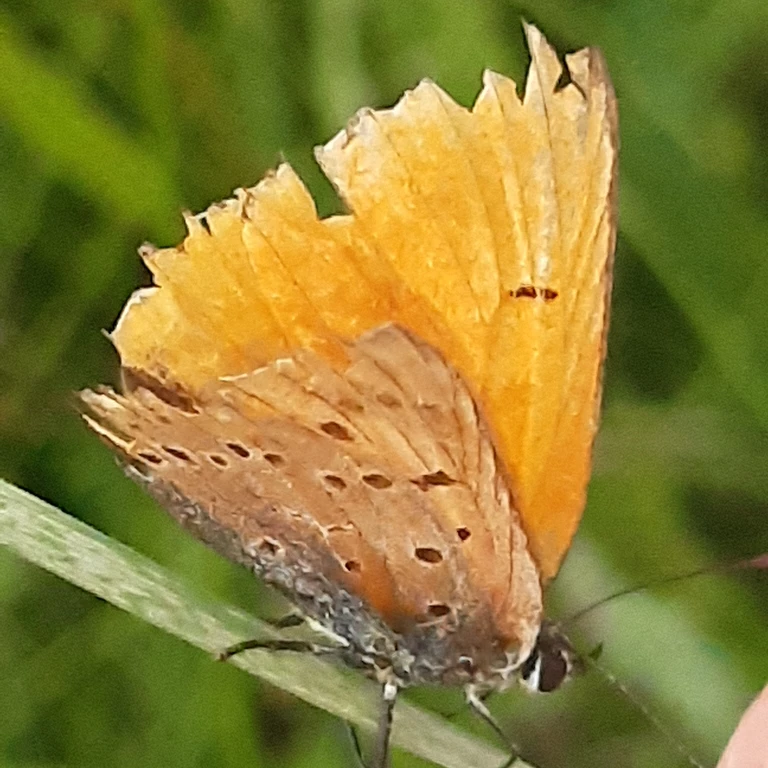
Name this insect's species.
Lycaena dispar
